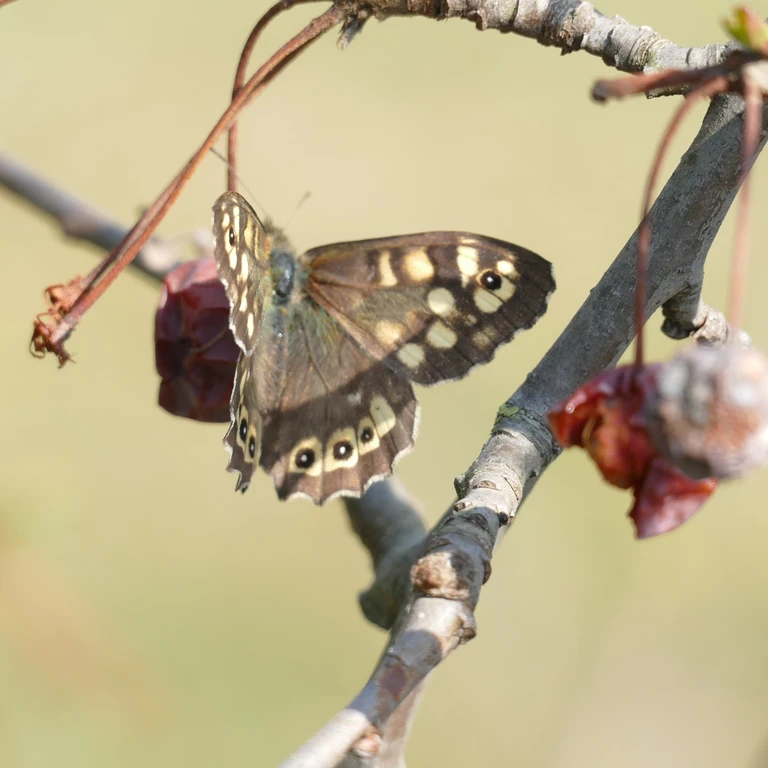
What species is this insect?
Pararge aegeria
